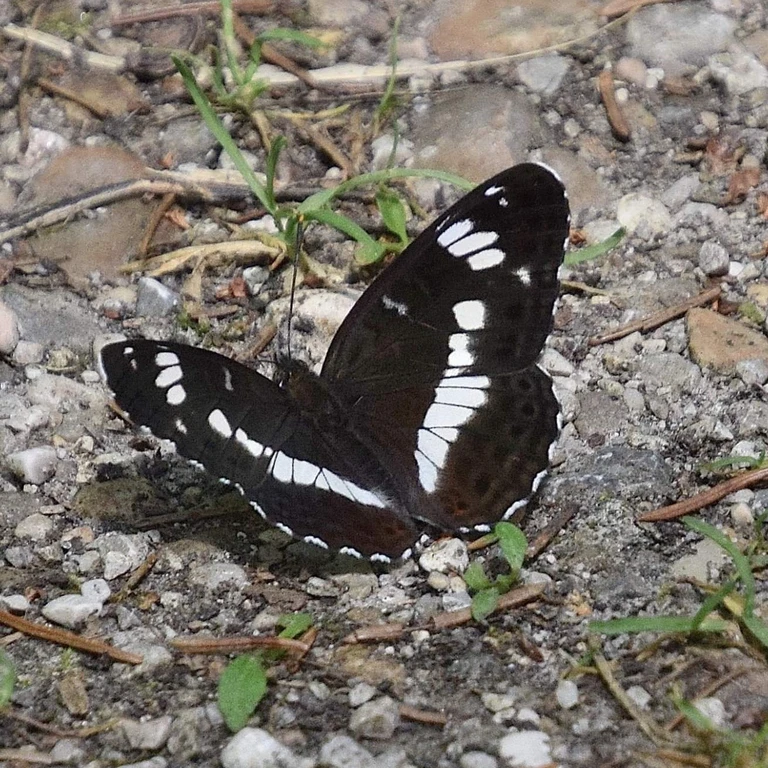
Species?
Limenitis camilla (also Ladoga camilla)
